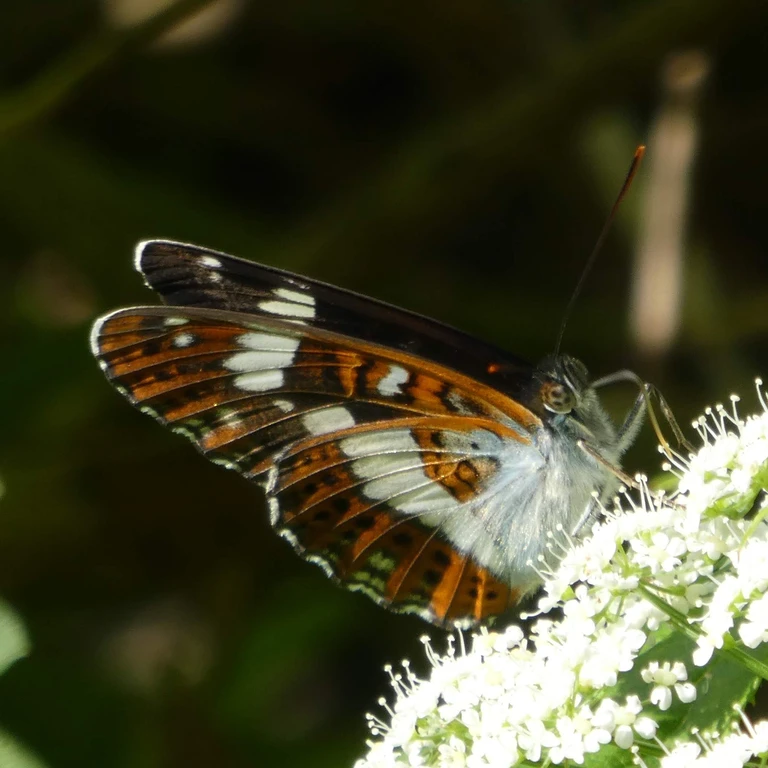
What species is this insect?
Limenitis camilla (also Ladoga camilla)
